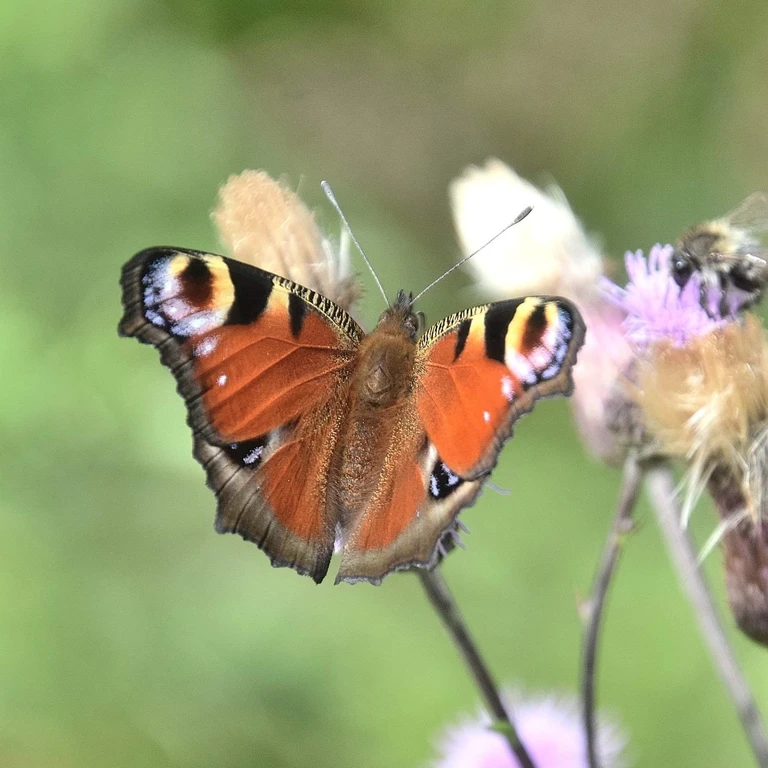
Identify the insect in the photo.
Aglais io
